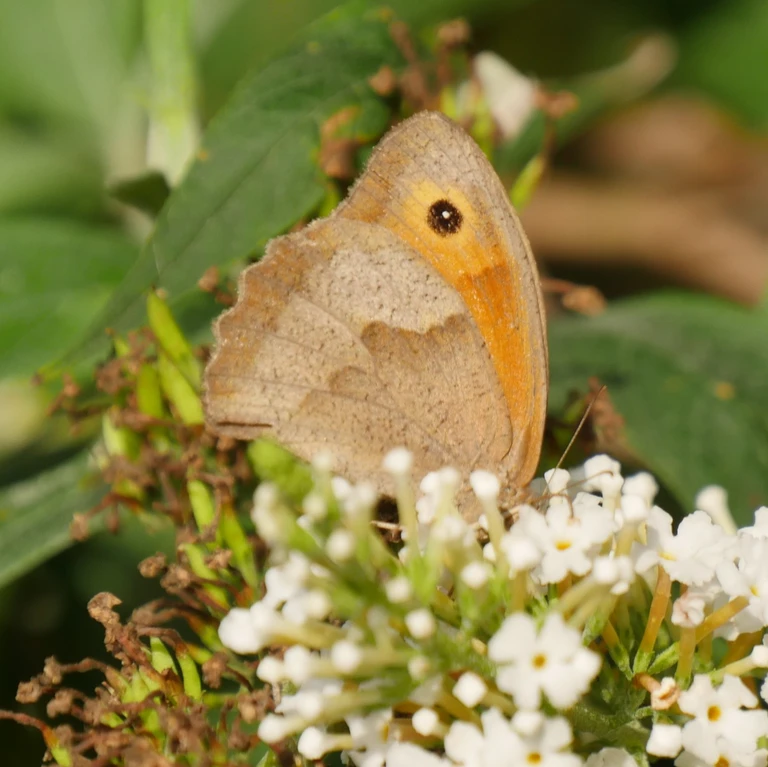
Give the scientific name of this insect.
Maniola jurtina
